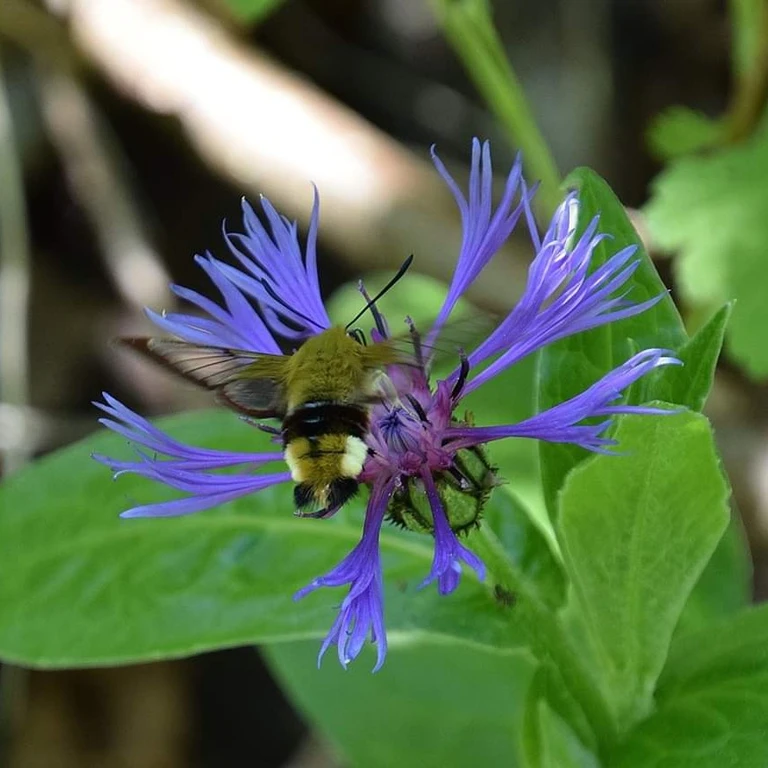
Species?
Hemaris fuciformis
